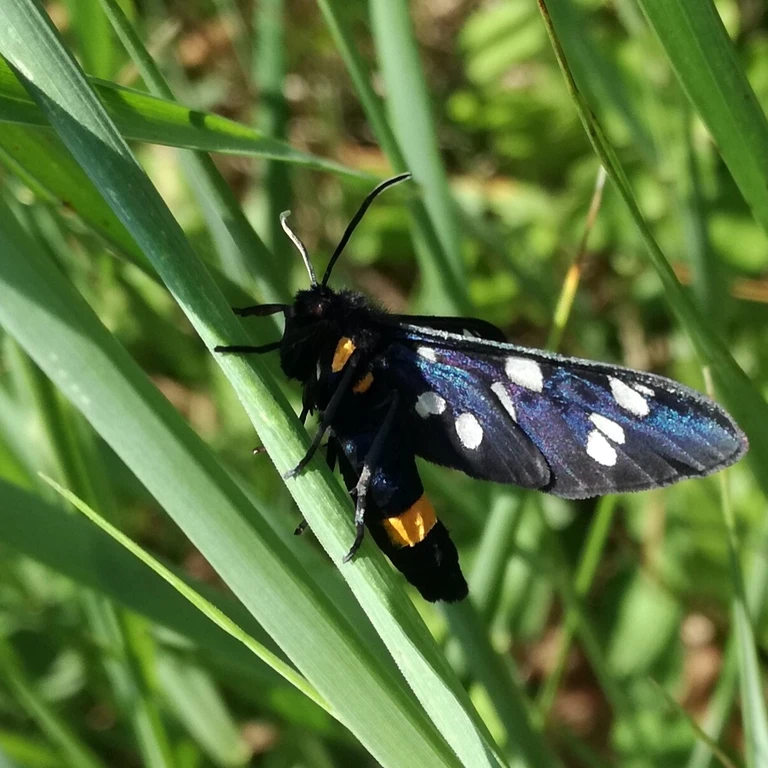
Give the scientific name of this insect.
Amata phegea
